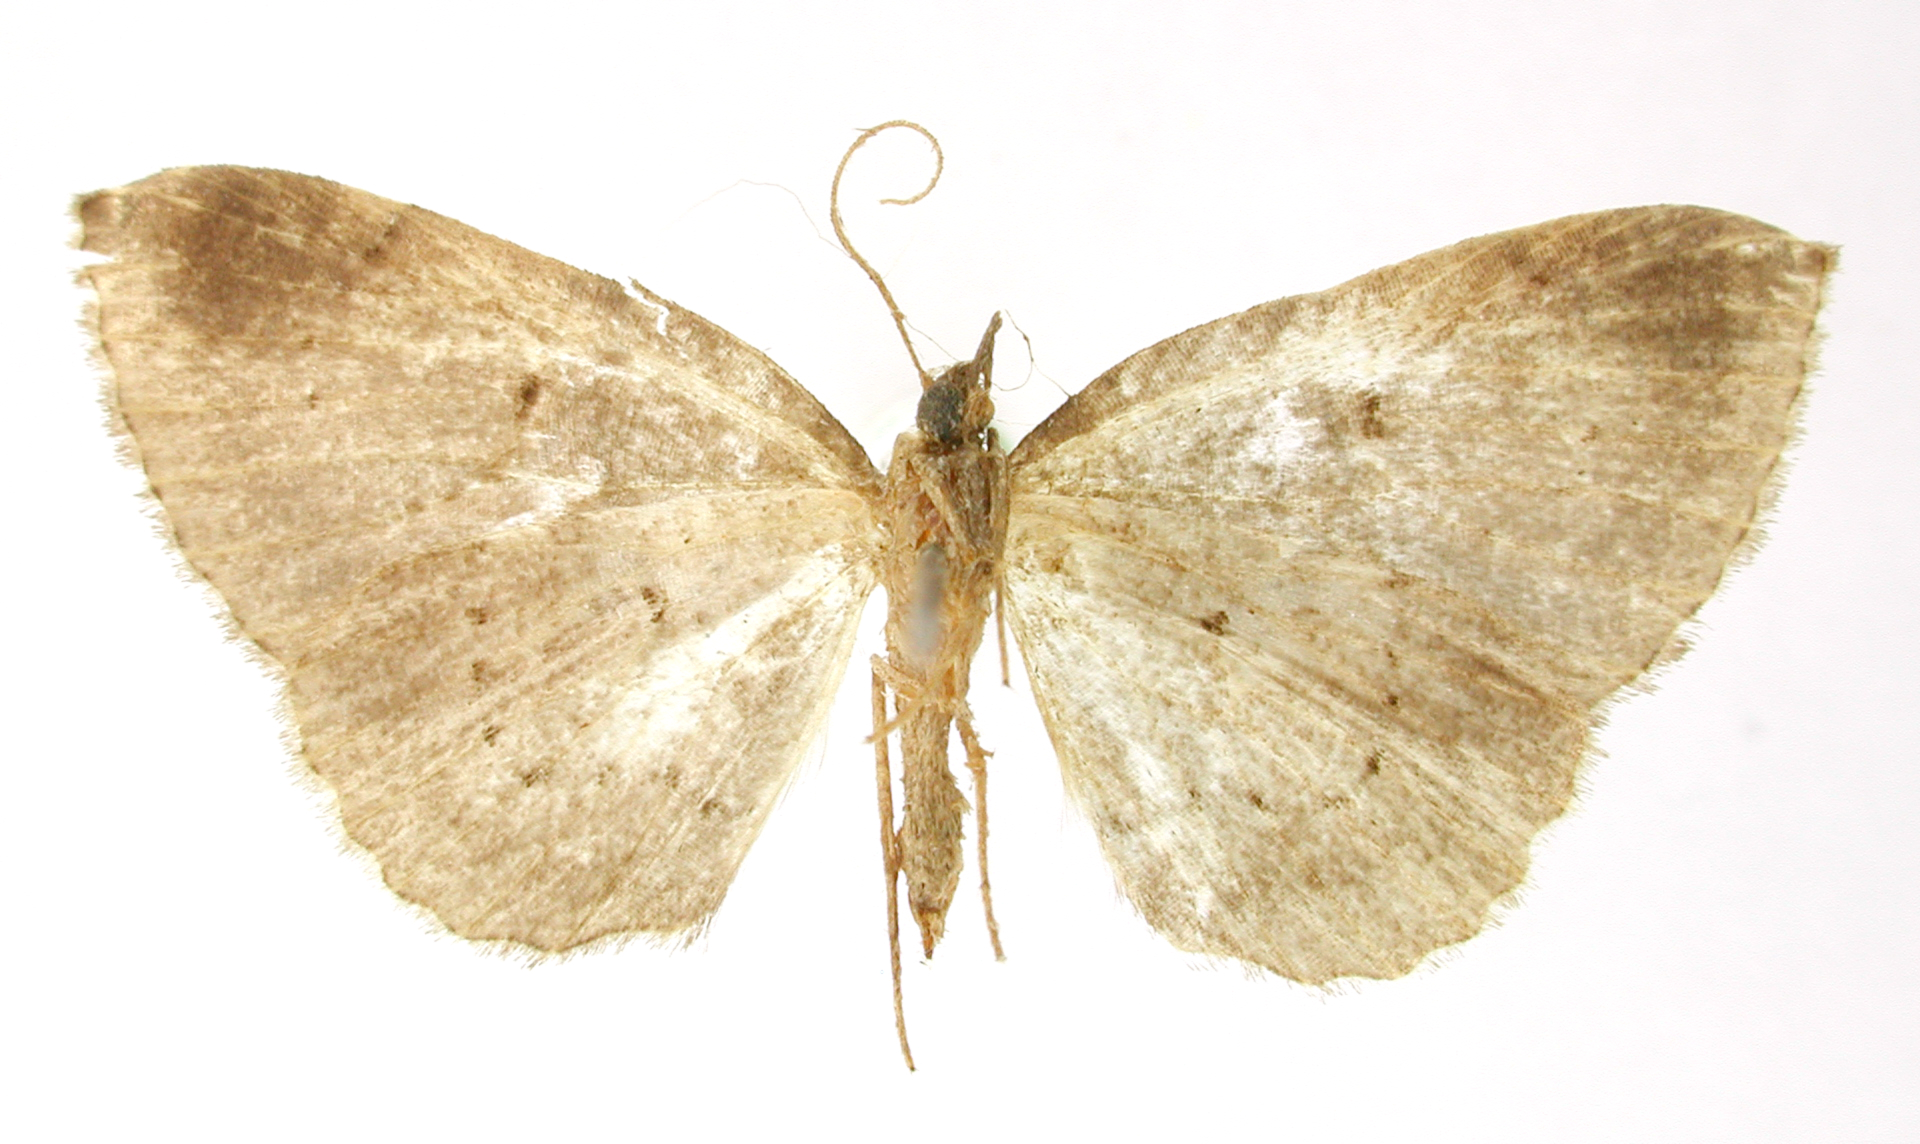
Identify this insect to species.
Orthoprora anticleata
